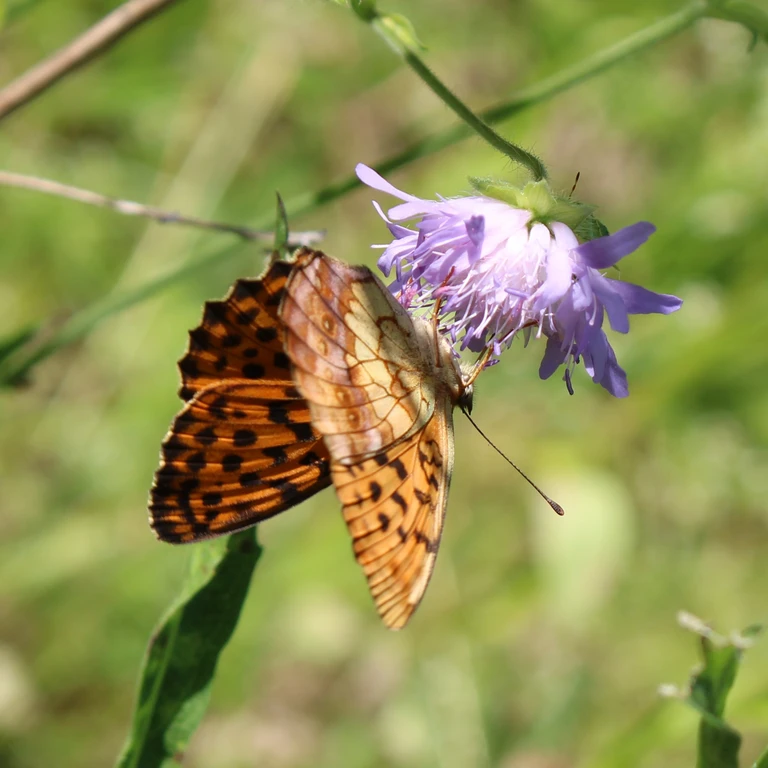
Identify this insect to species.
Brenthis daphne
